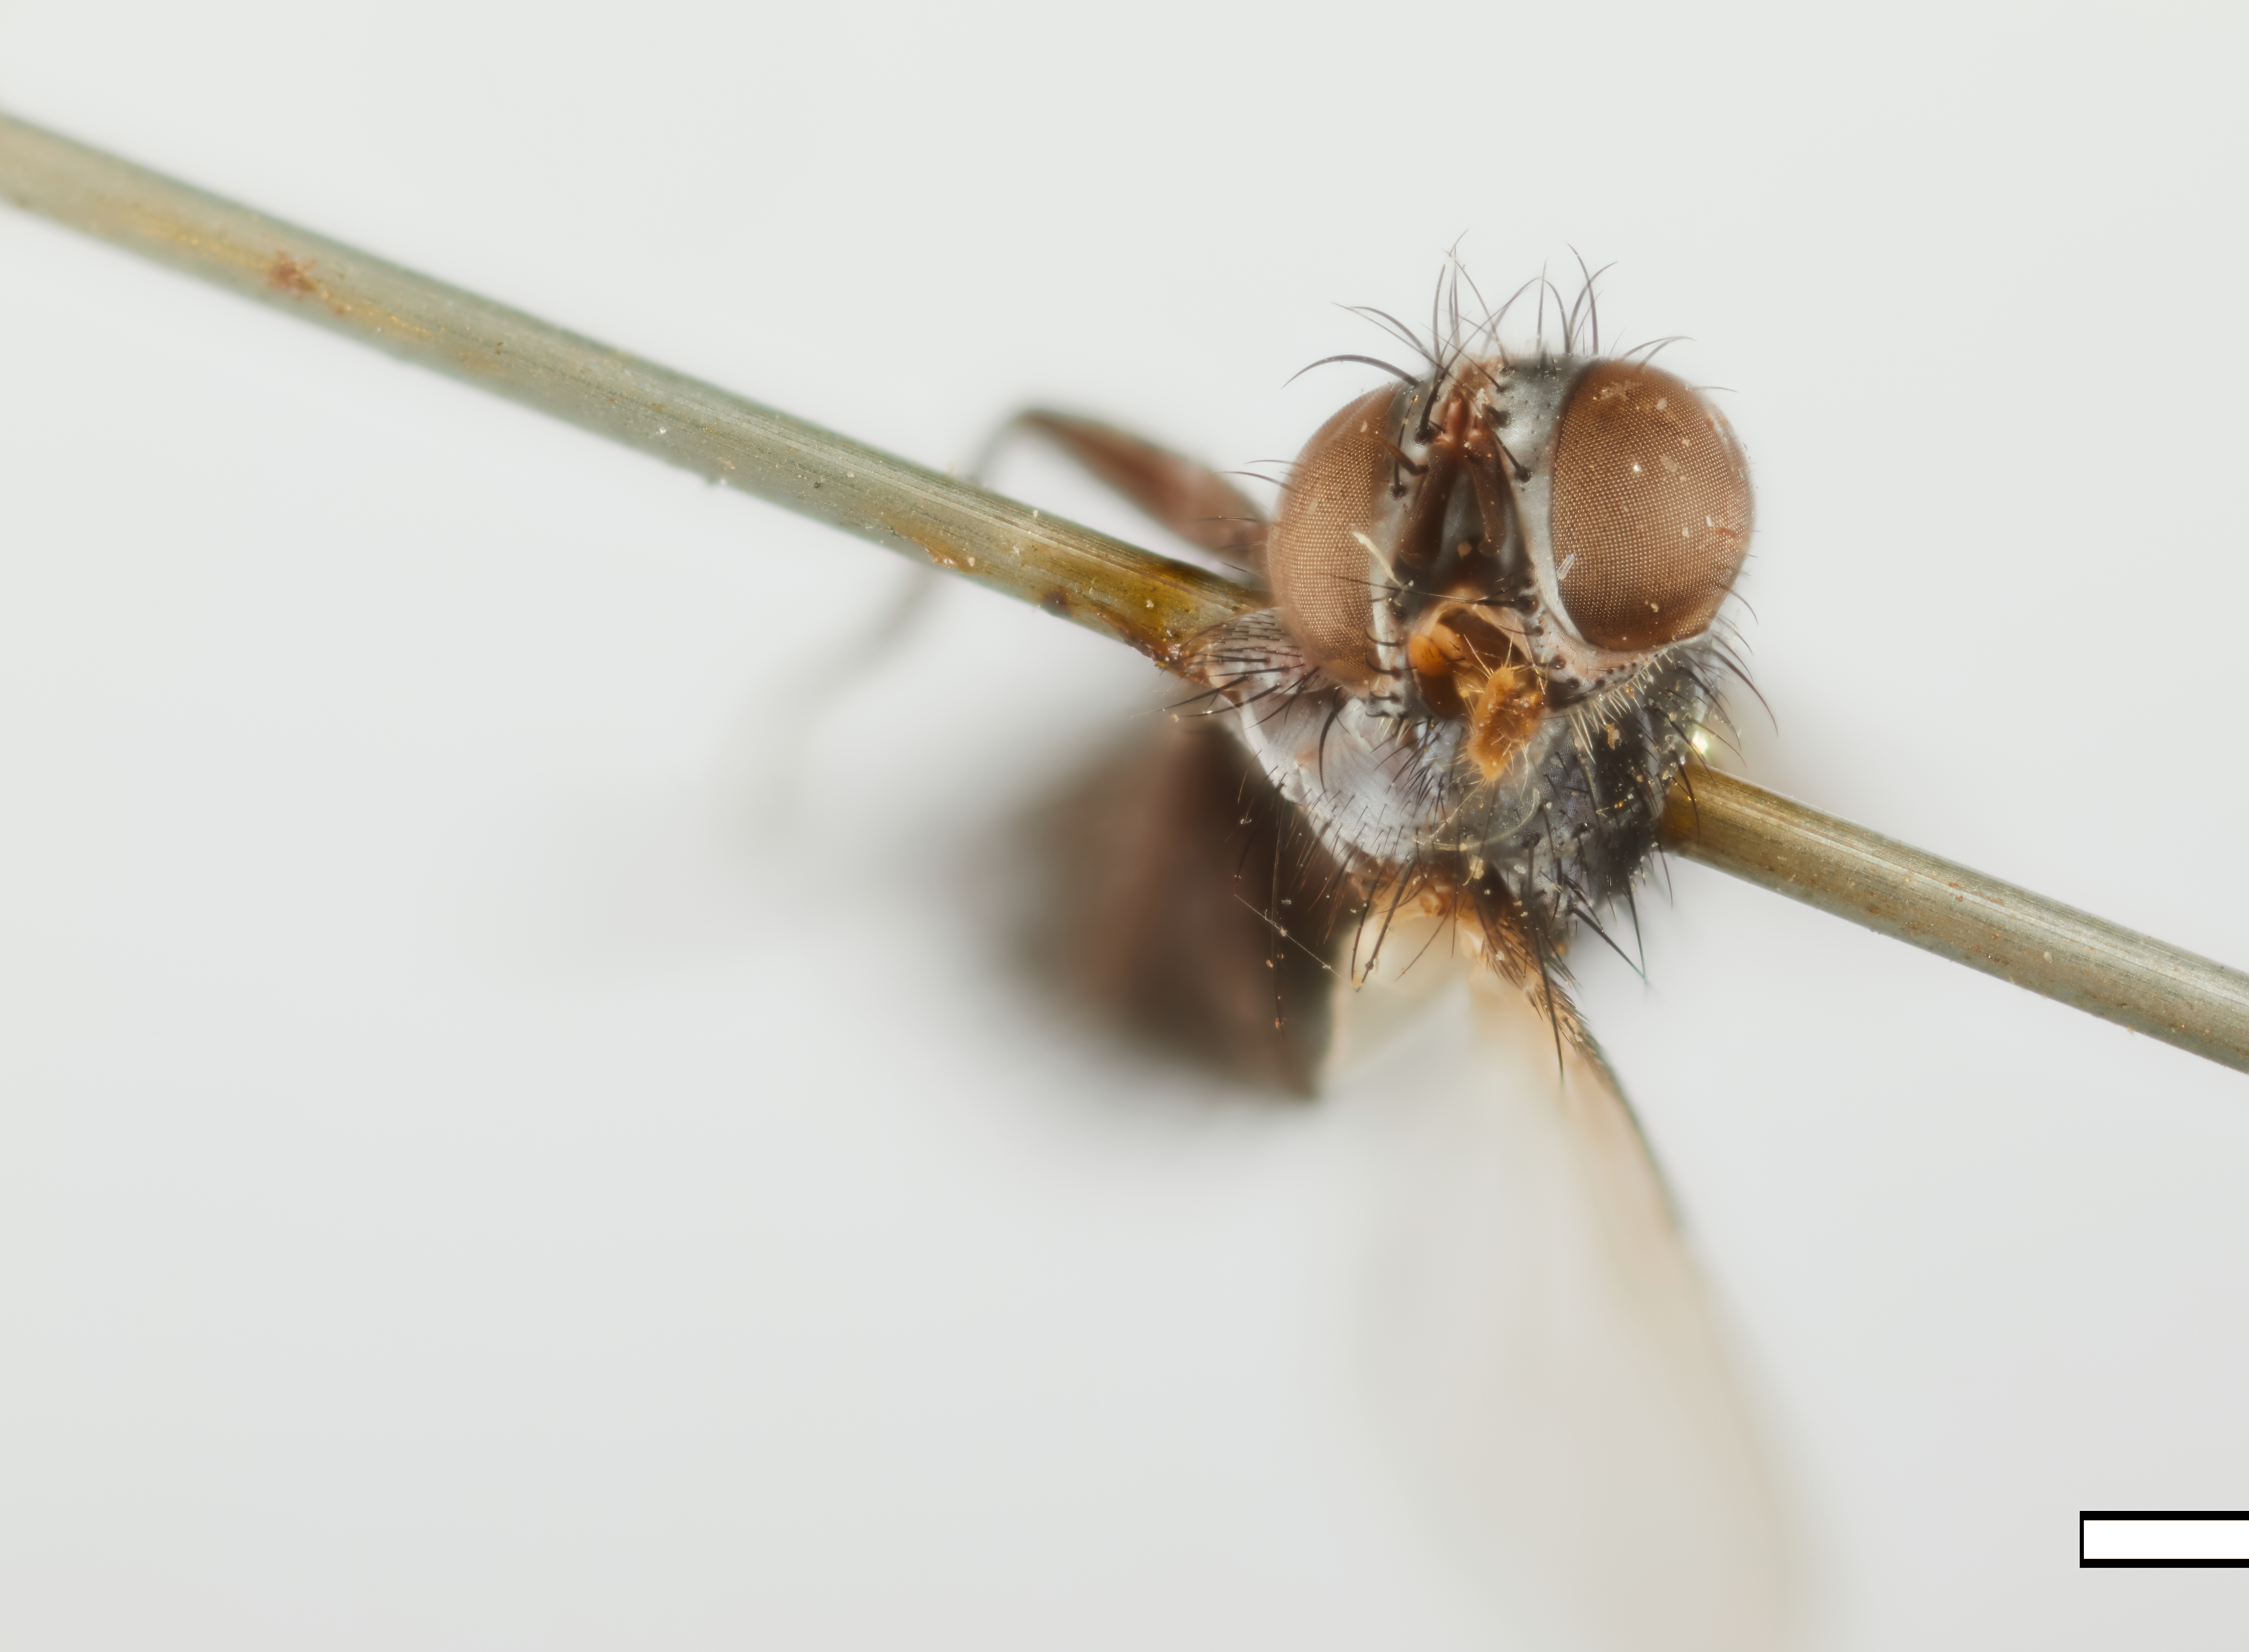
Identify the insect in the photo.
Hystricovoria bakeri
